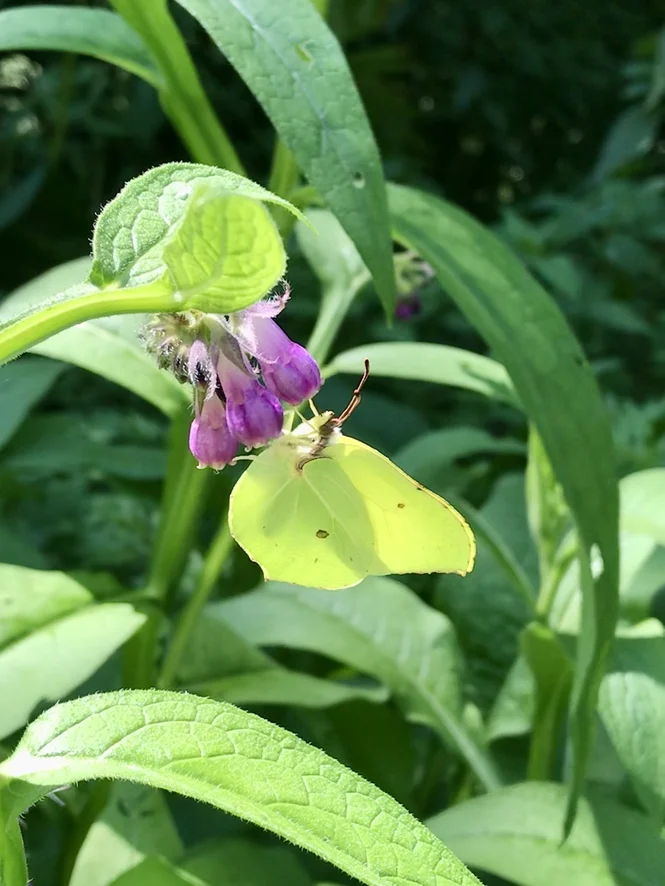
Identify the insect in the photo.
Gonepteryx rhamni
